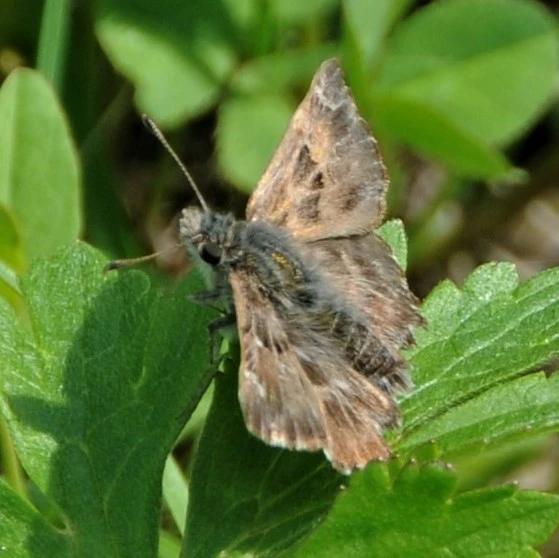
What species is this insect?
Carcharodus alceae
